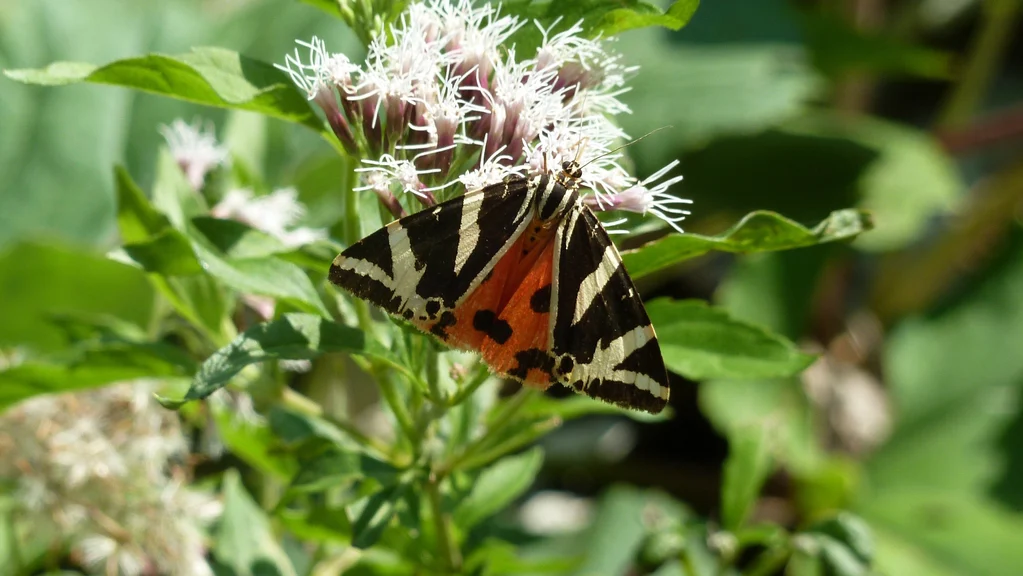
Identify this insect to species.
Euplagia quadripunctaria
